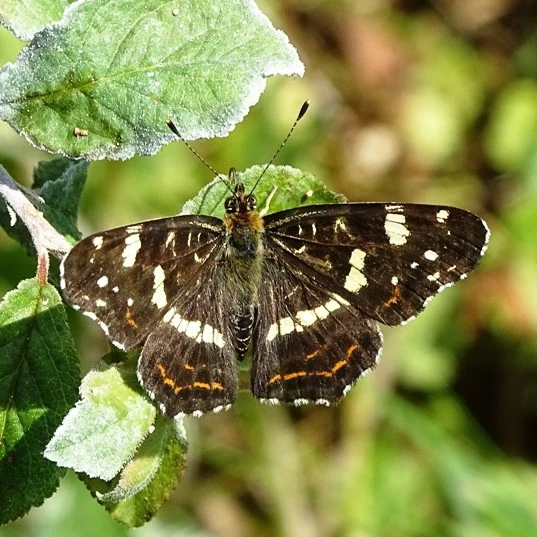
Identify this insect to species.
Araschnia levana
